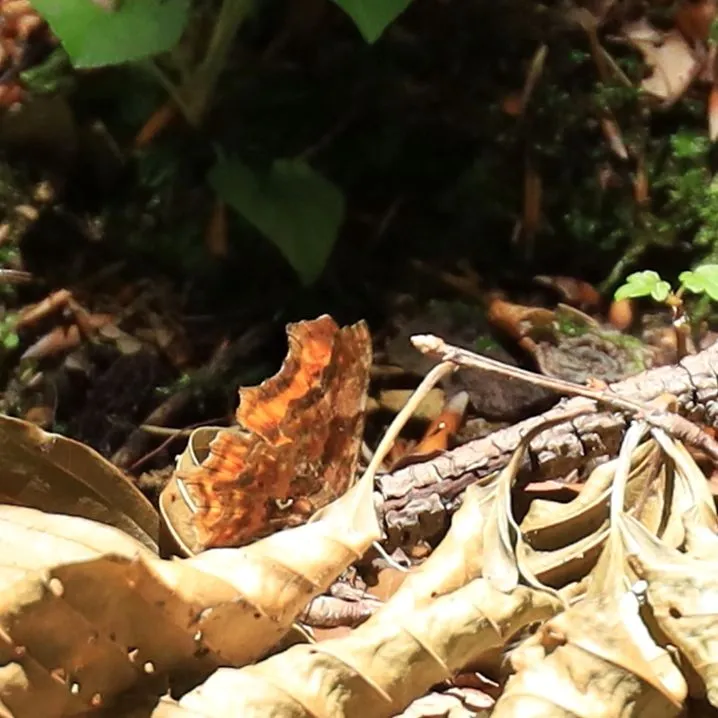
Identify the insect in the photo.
Polygonia c-album
